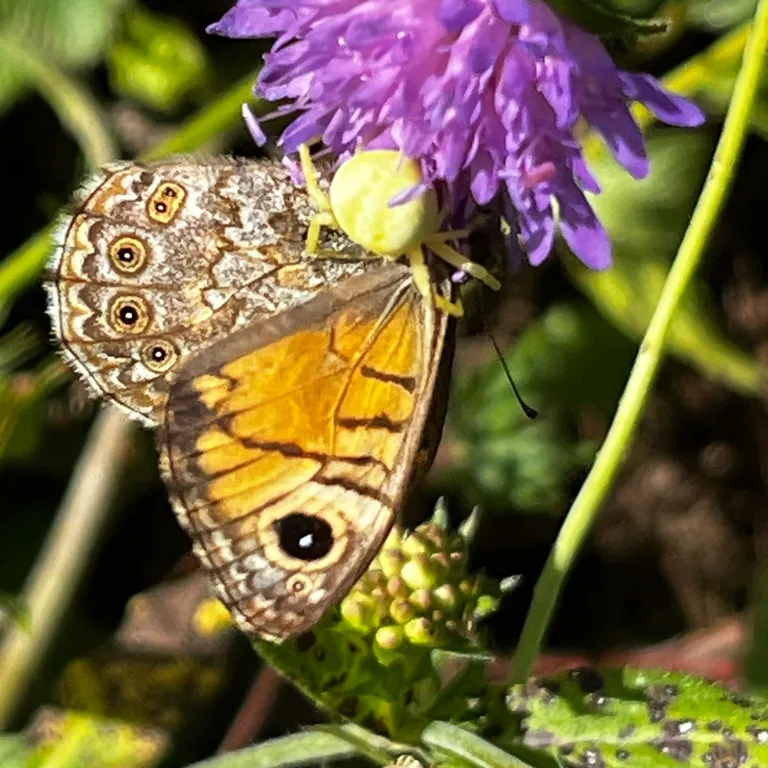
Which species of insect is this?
Lasiommata megera (also Pararge megera)
